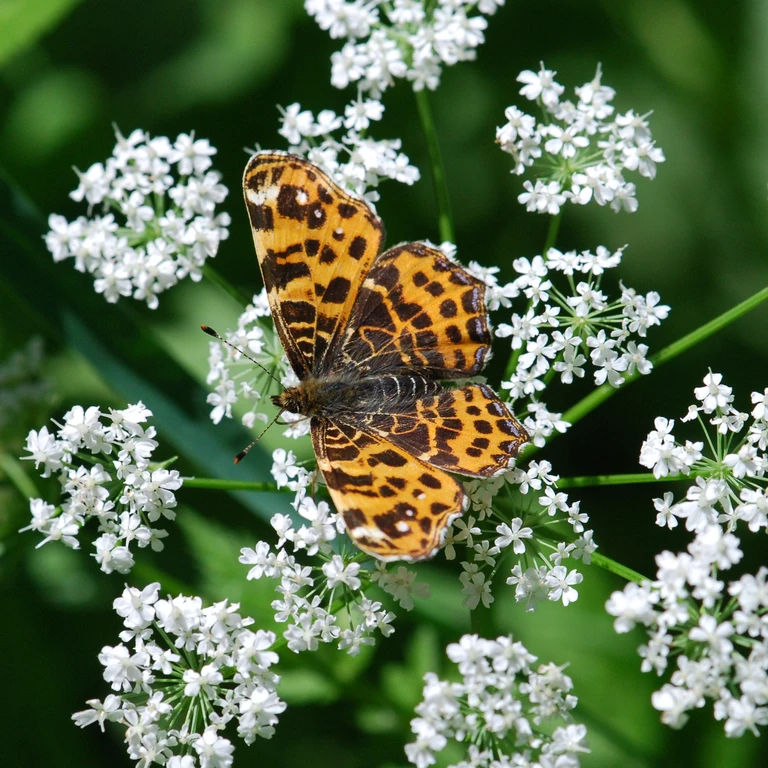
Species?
Araschnia levana
